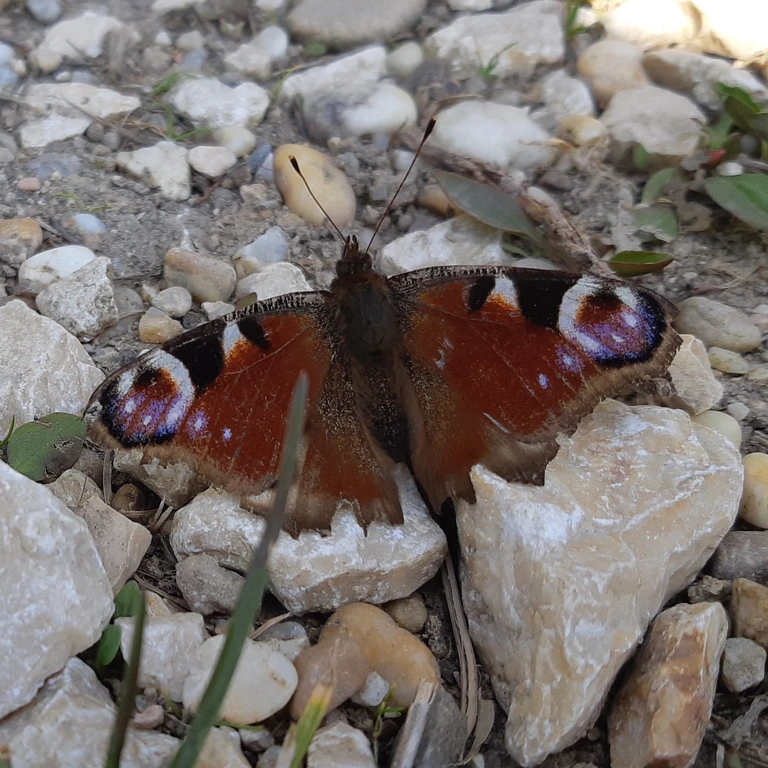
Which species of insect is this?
Aglais io
